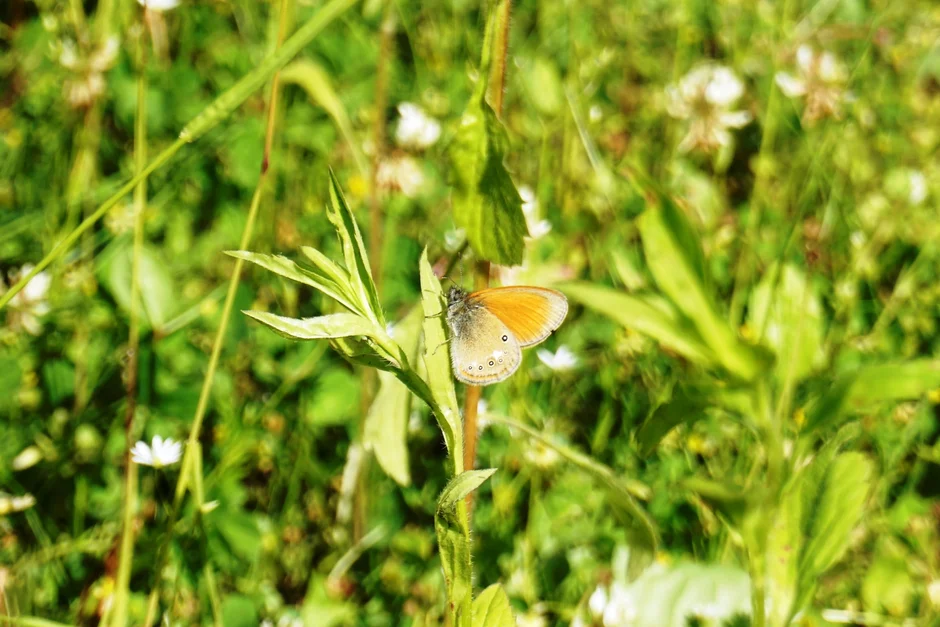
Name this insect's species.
Coenonympha glycerion (also Coenonympha iphis)
